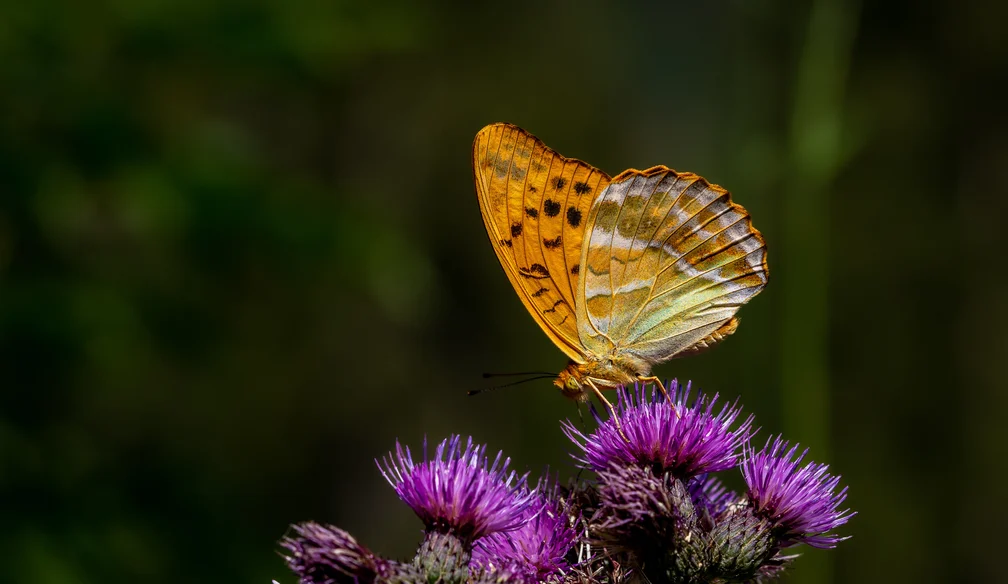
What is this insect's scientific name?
Argynnis paphia
